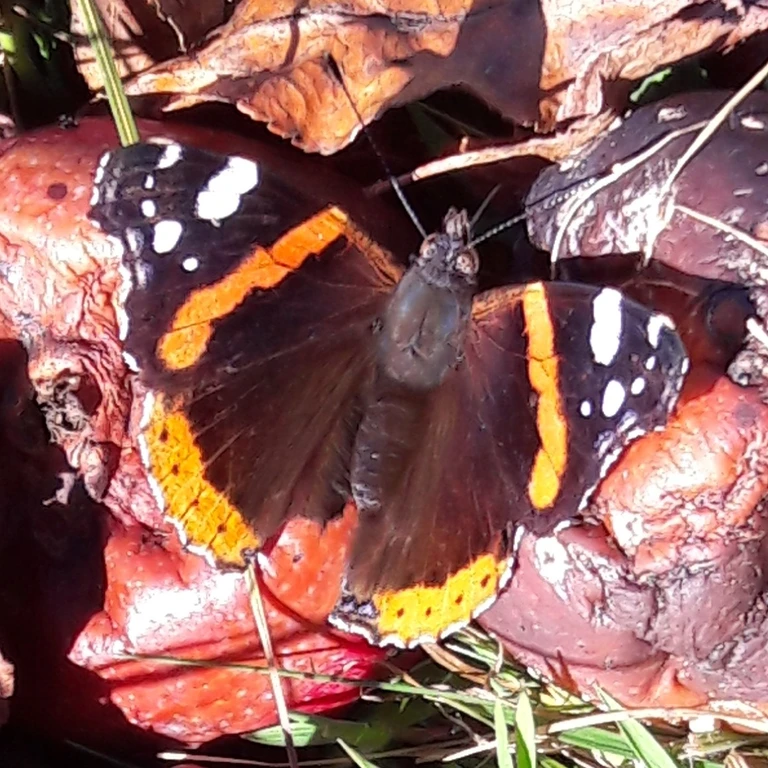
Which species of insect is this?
Vanessa atalanta
